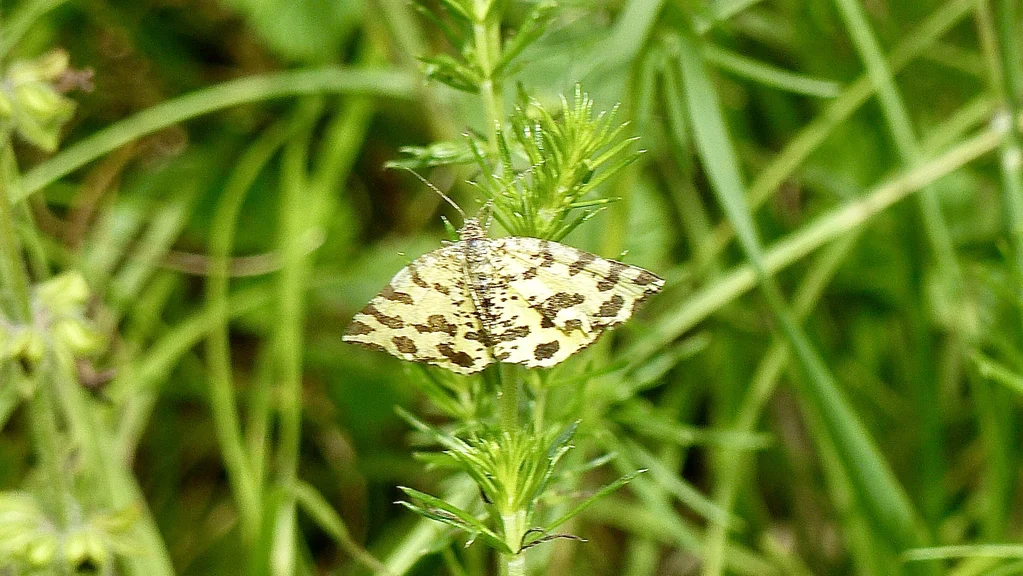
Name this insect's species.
Pseudopanthera macularia
